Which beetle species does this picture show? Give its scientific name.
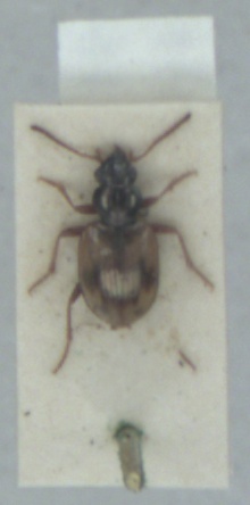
Bembidion pallidipenne
